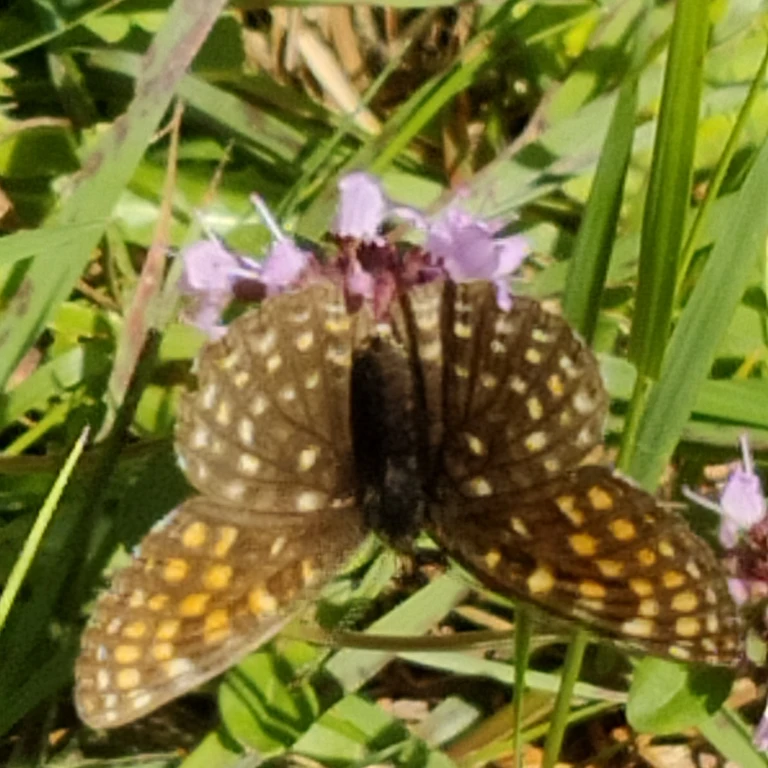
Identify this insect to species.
Melitaea diamina
